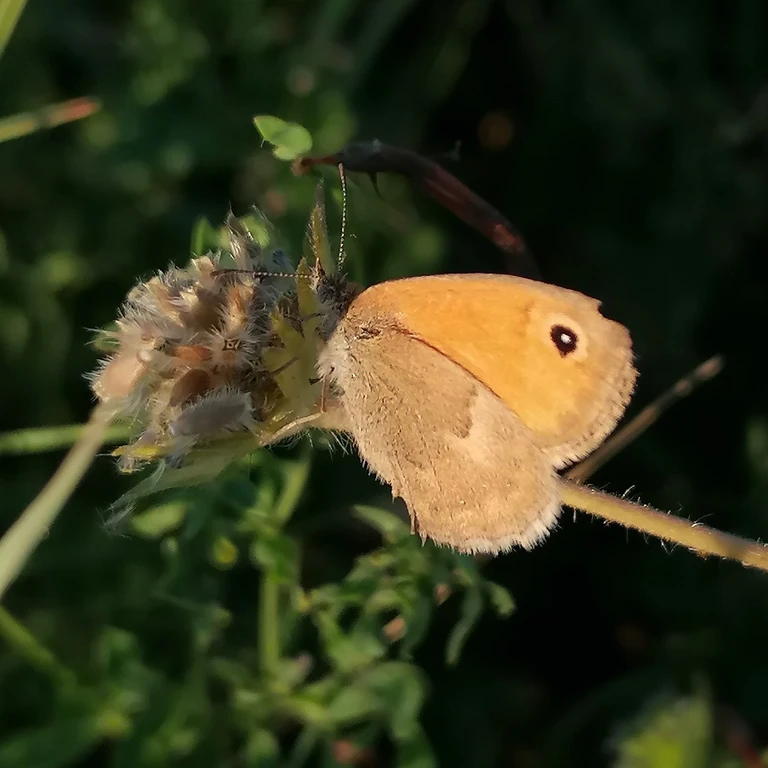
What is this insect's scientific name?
Coenonympha pamphilus
